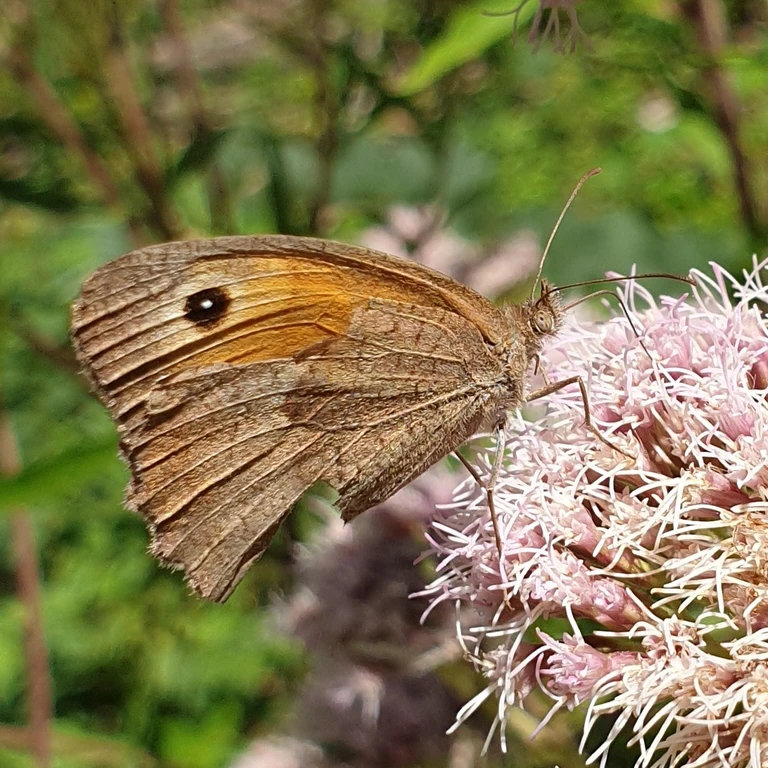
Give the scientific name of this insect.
Maniola jurtina
